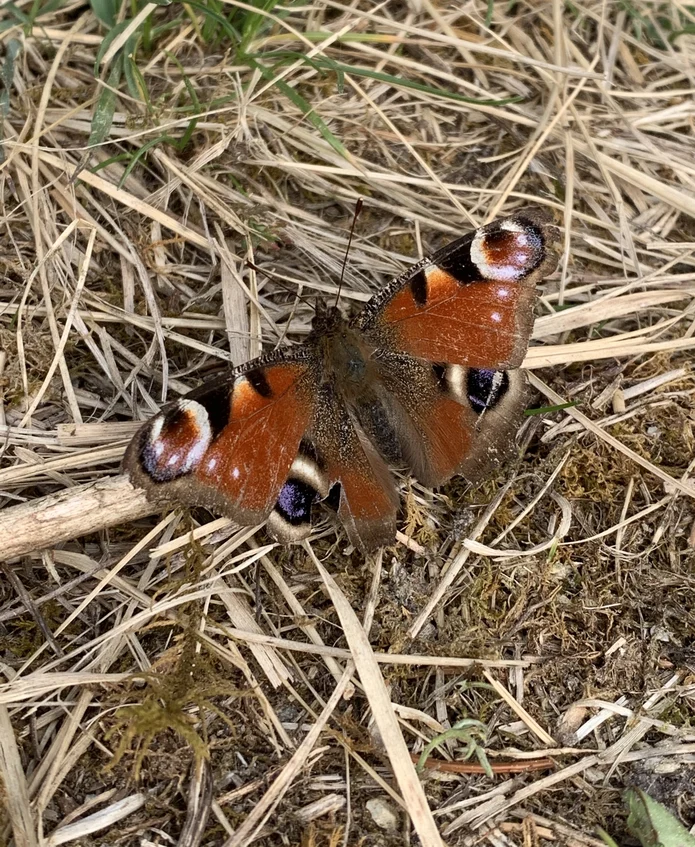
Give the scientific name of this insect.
Aglais io
